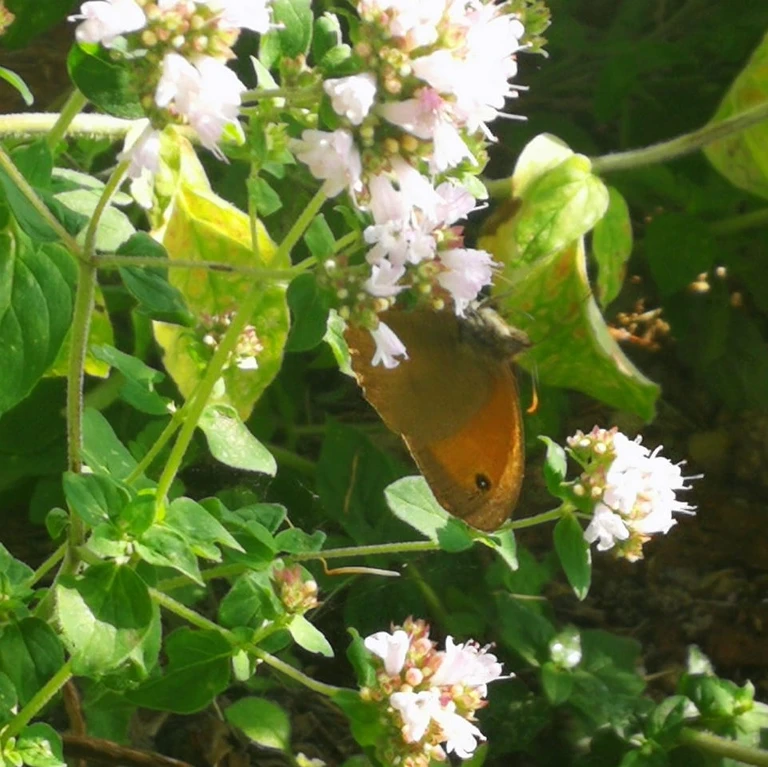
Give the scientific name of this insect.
Maniola jurtina
